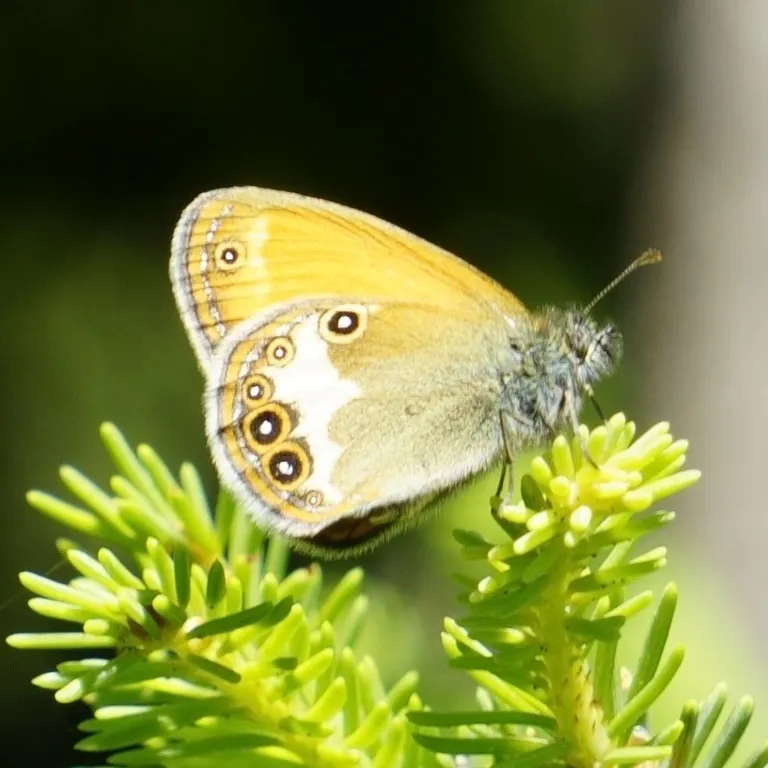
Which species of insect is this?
Coenonympha arcania
